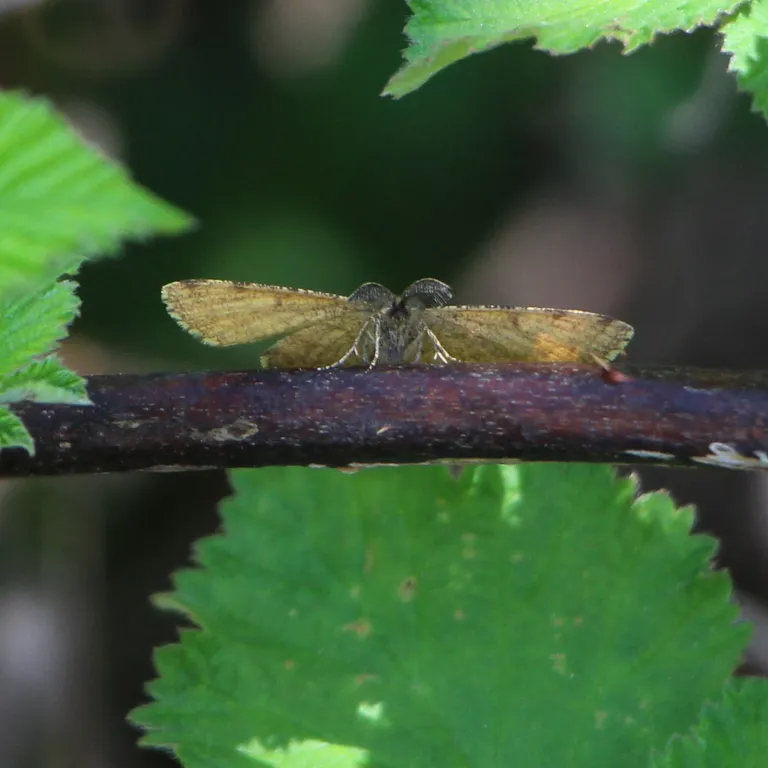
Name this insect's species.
Ematurga atomaria
